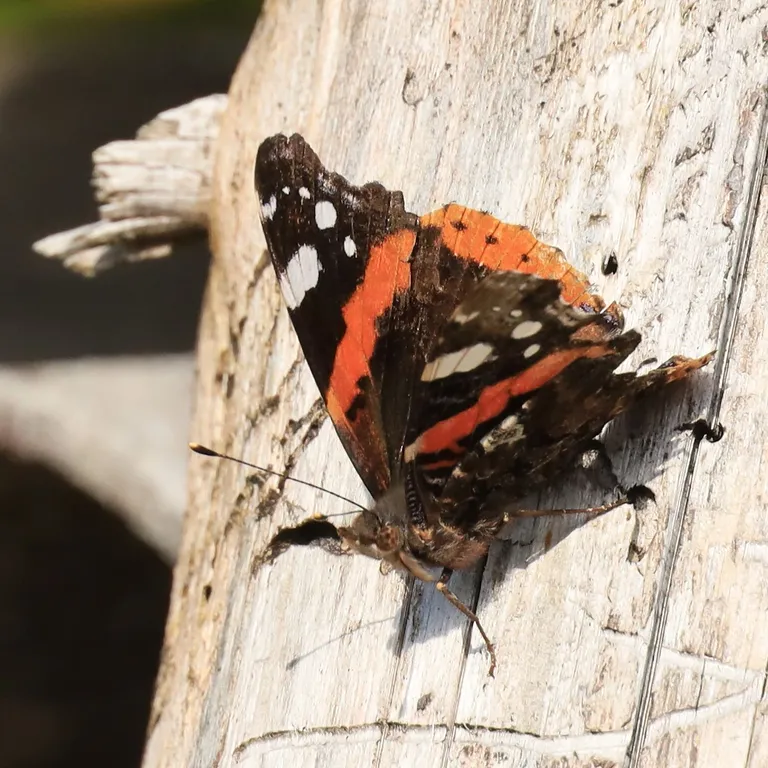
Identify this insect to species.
Vanessa atalanta
